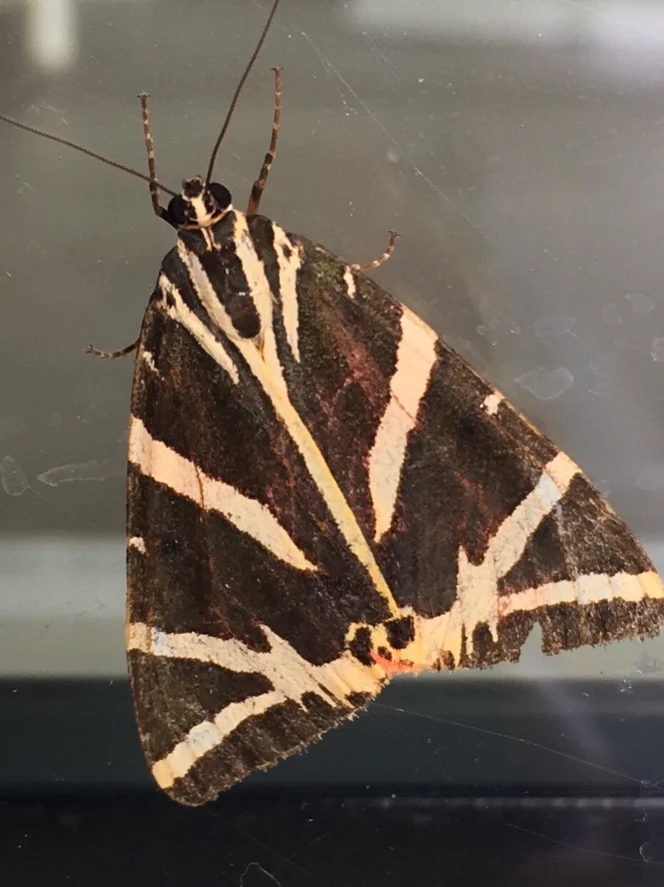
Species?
Euplagia quadripunctaria
